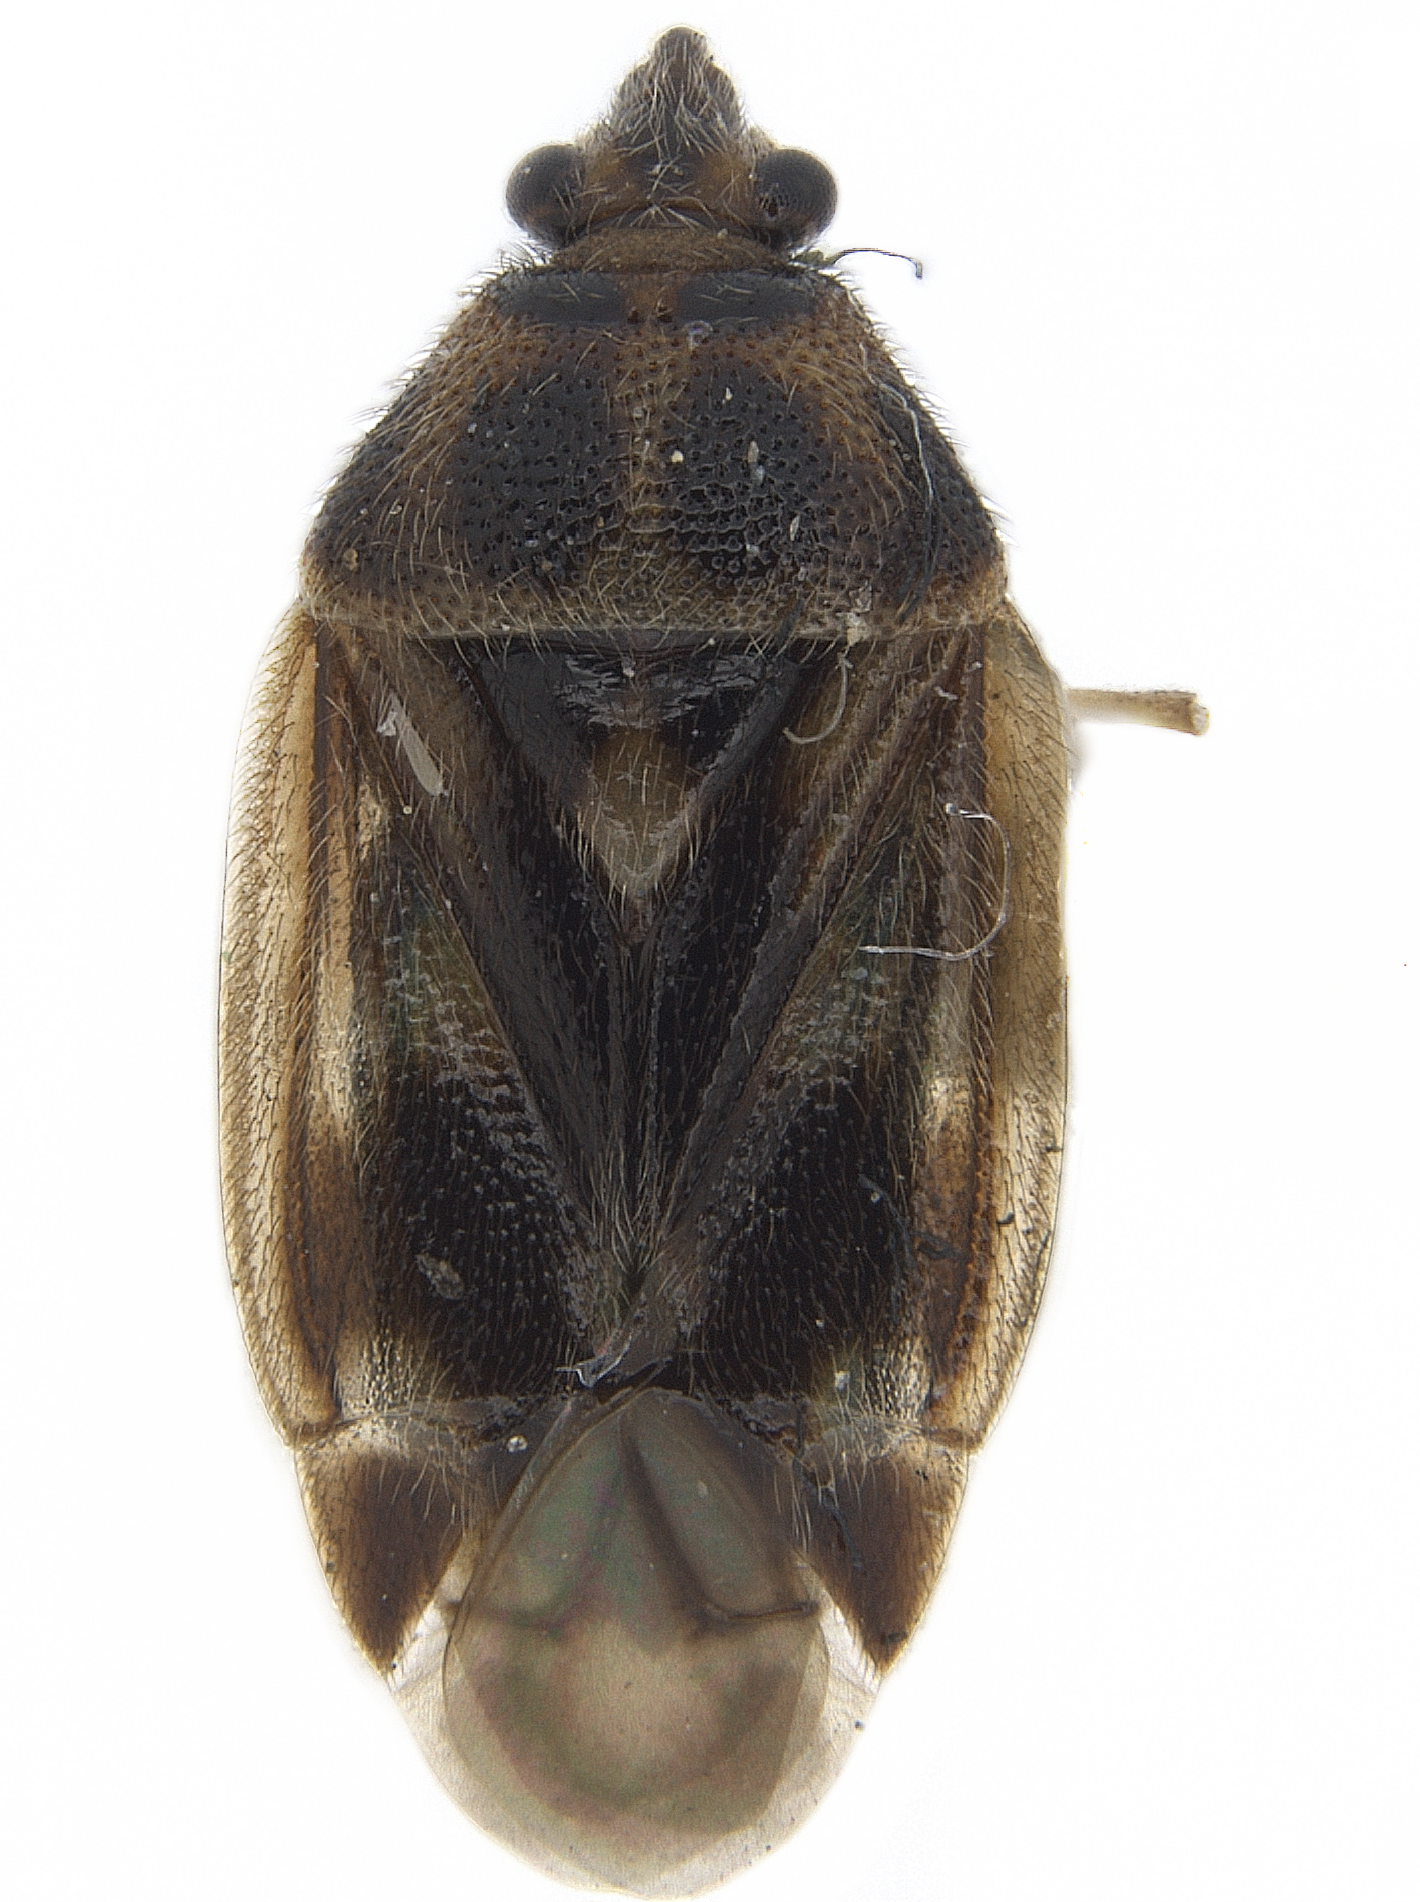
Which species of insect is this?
Eurychilopterella luridula
